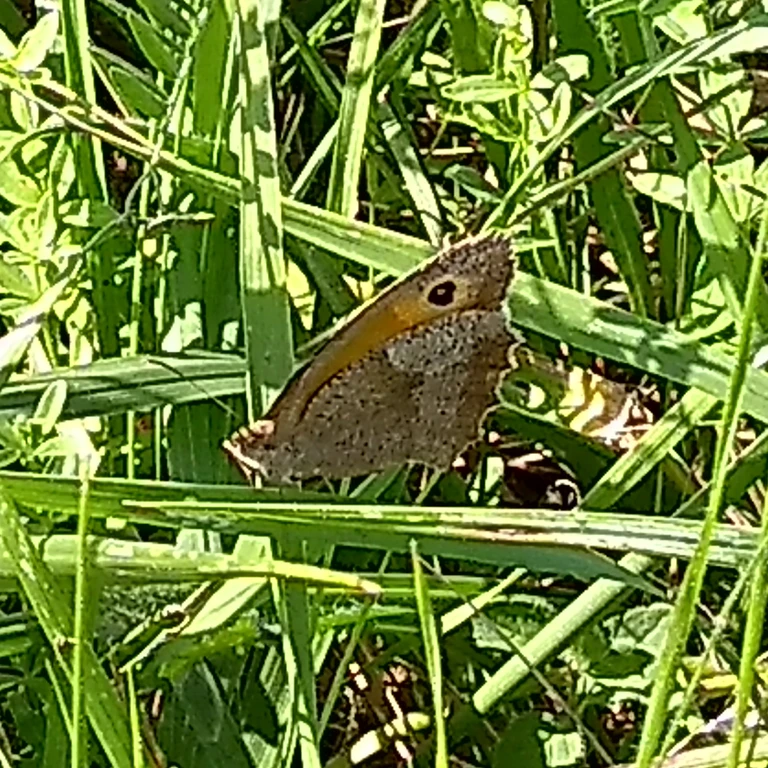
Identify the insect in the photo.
Maniola jurtina
